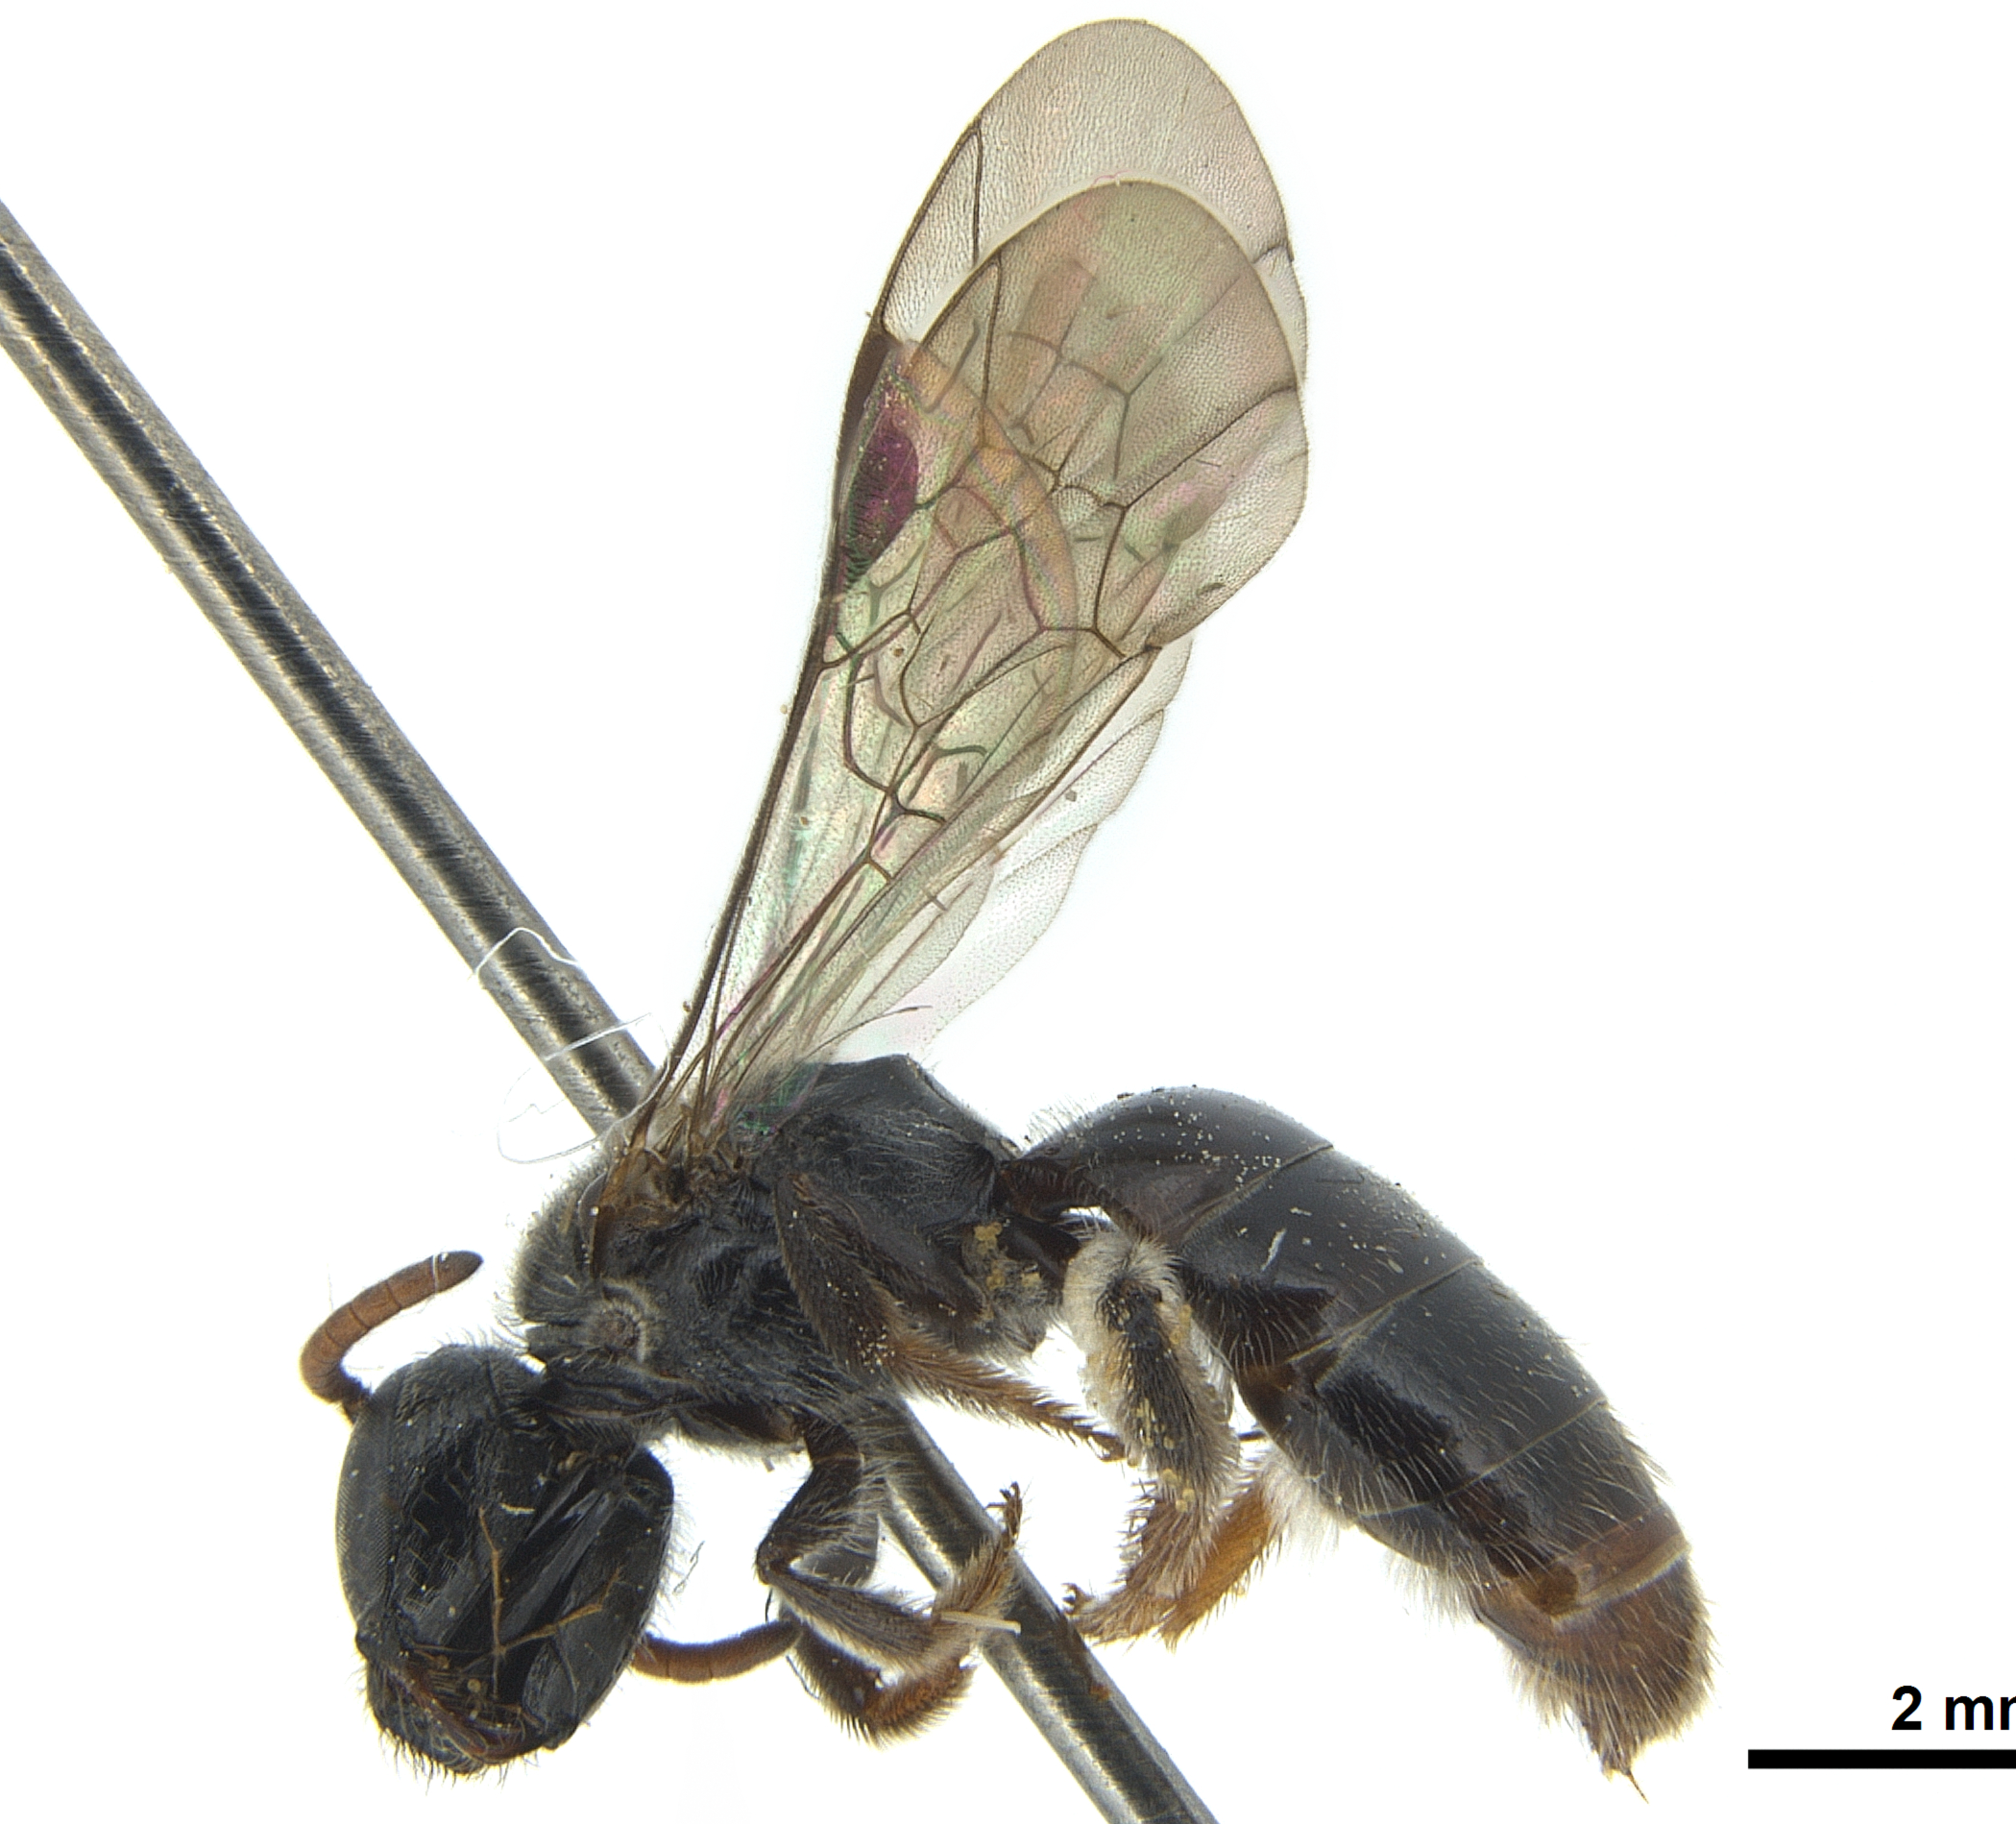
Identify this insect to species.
Patellapis perineti
